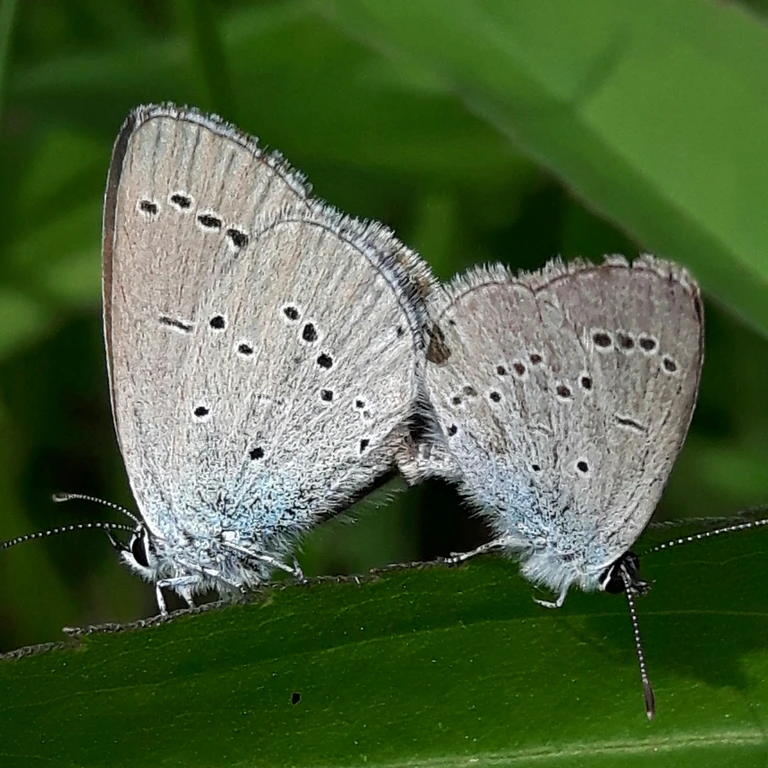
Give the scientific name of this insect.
Cupido minimus
